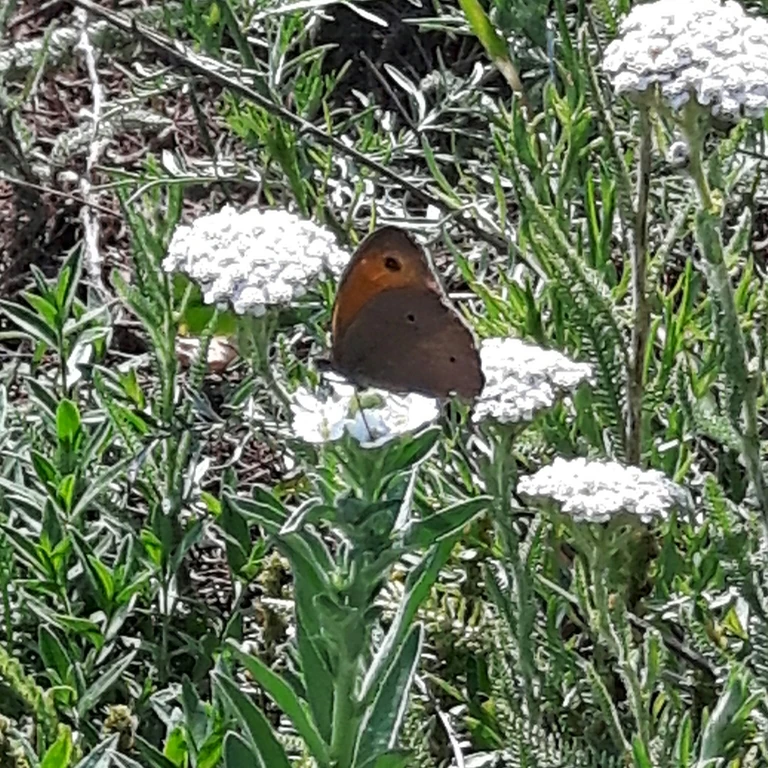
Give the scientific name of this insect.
Maniola jurtina
